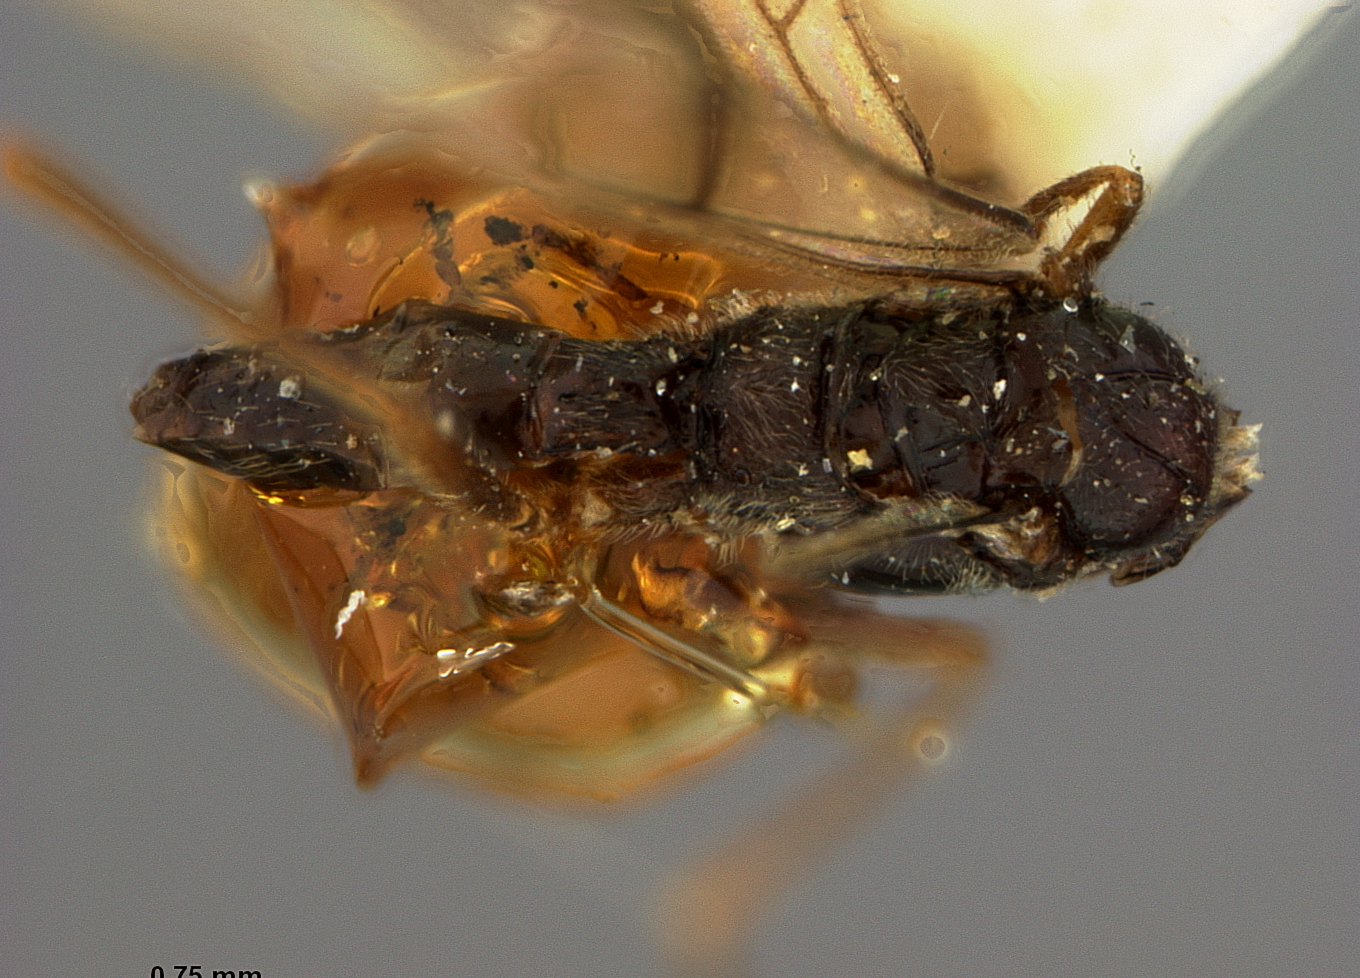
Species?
Praon alaskensis
